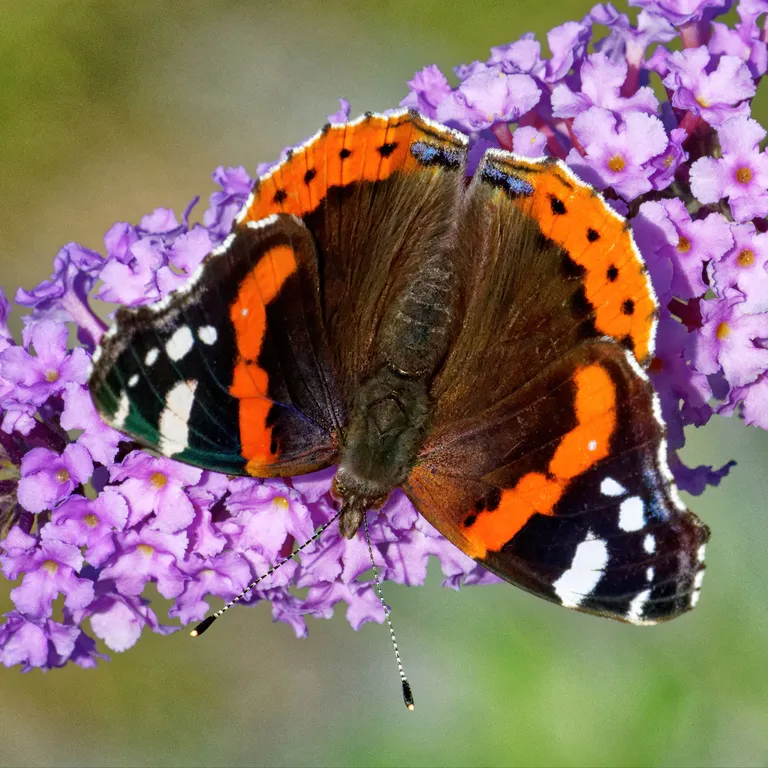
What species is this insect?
Vanessa atalanta
